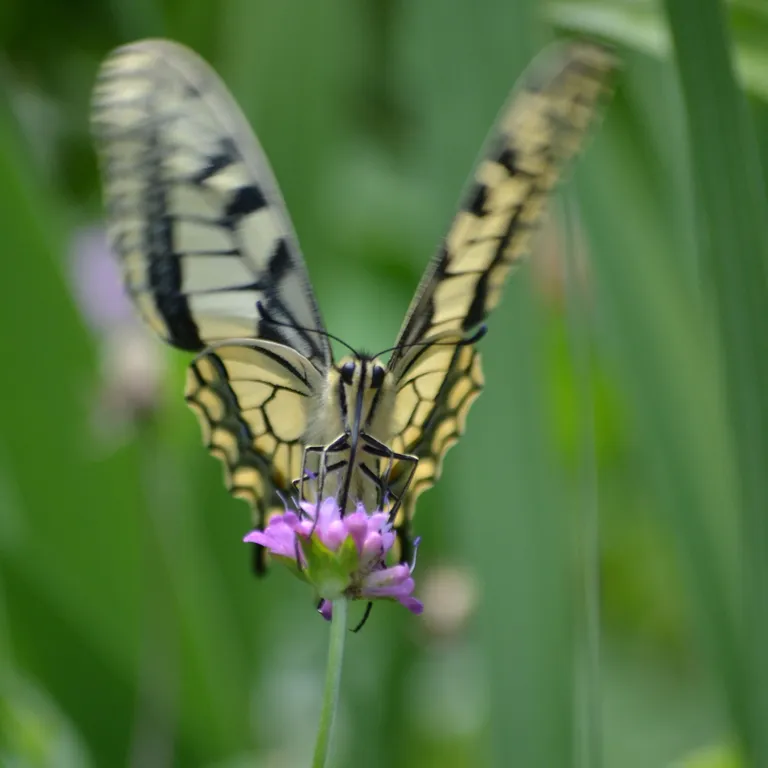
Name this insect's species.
Papilio machaon
